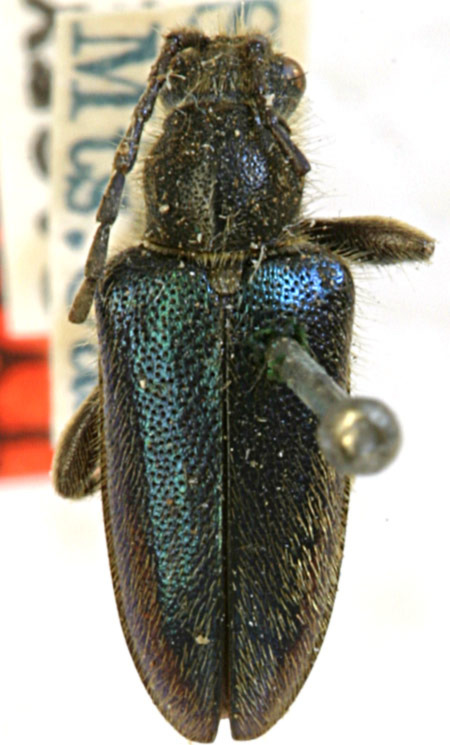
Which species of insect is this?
Brachysomida californica (also Brachysomida caerulea)
